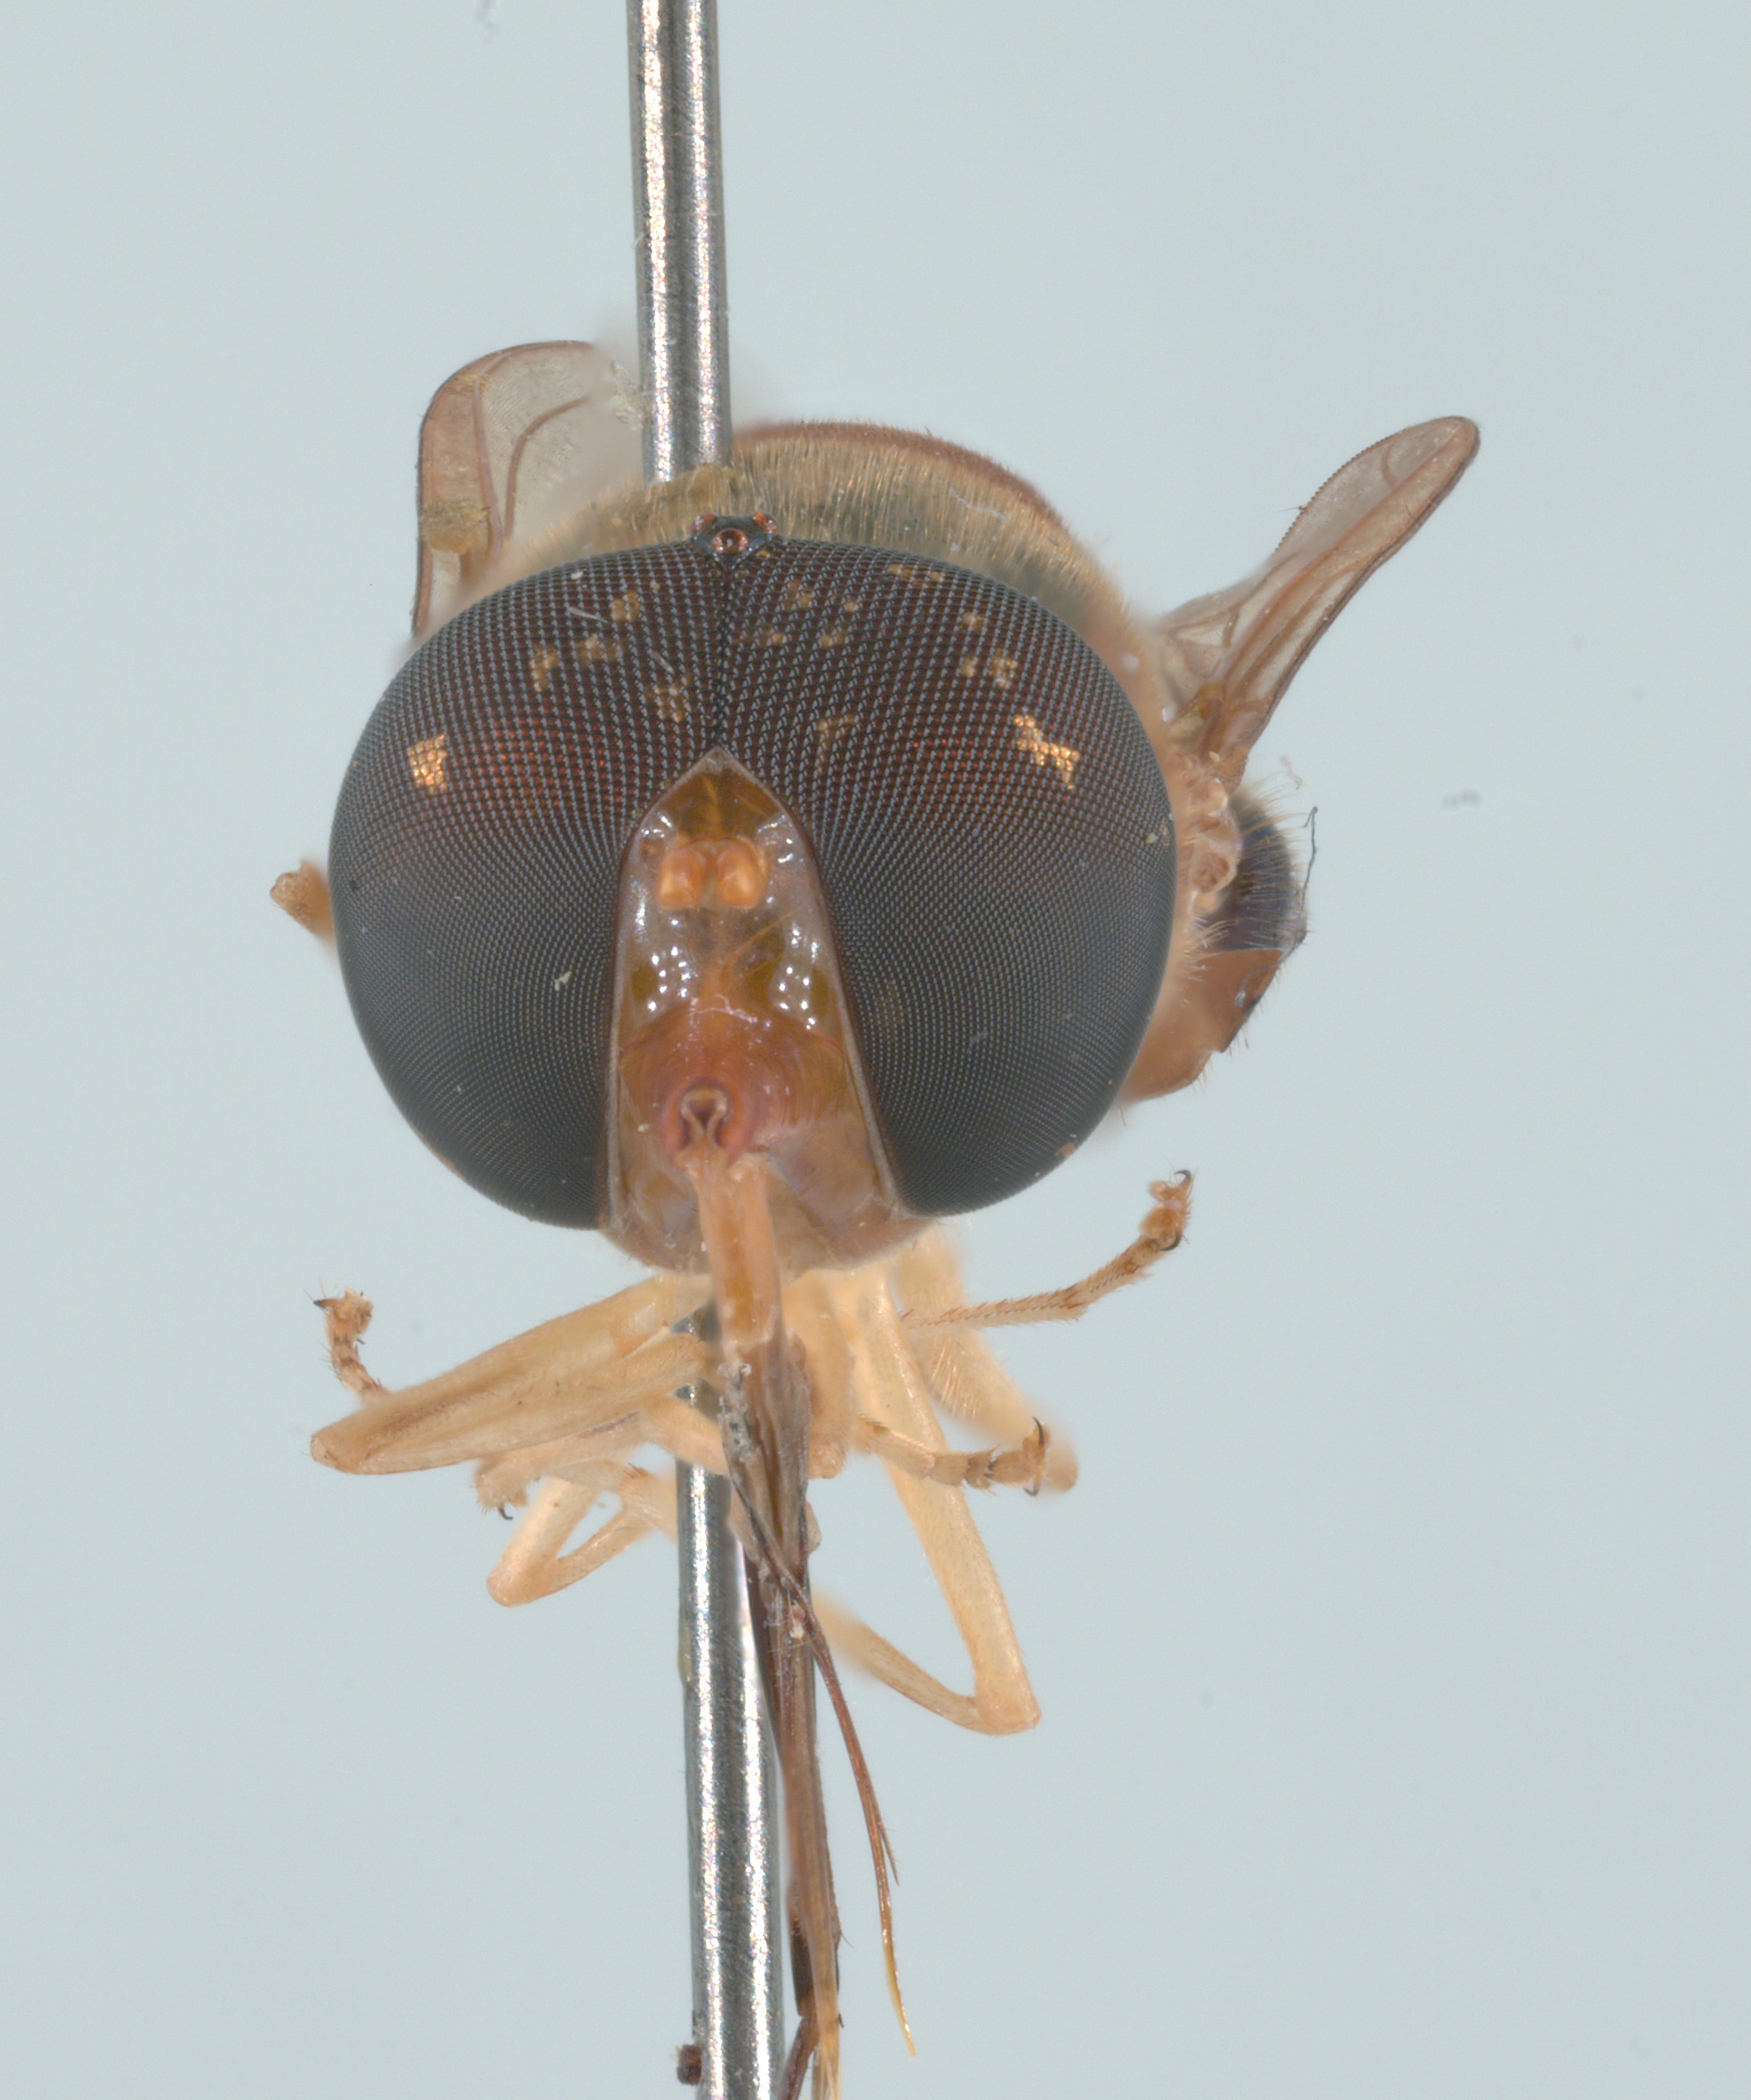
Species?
Rhingia pellucens
